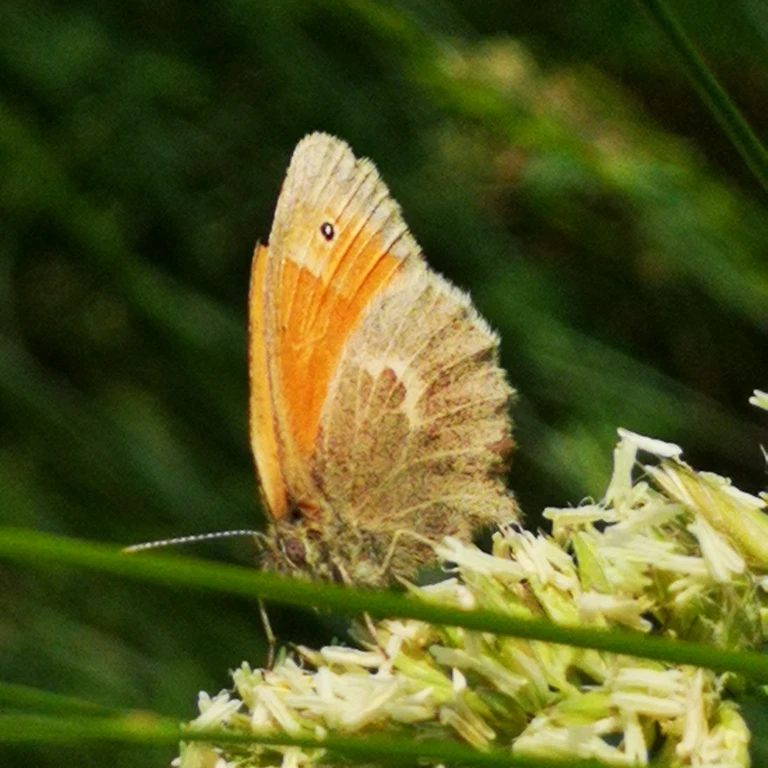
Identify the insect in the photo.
Coenonympha pamphilus
